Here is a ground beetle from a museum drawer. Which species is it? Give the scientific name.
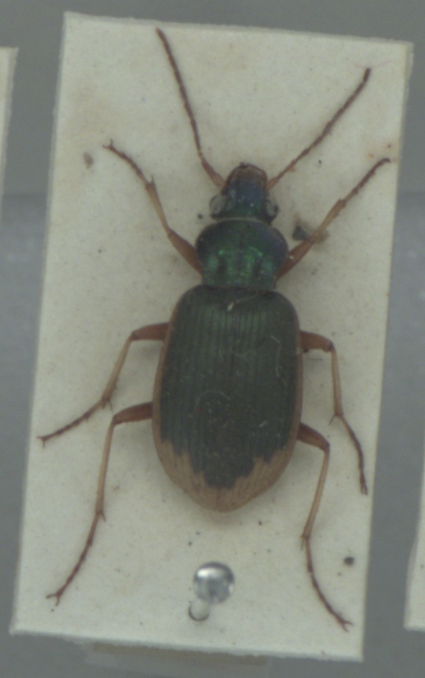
Chlaenius vestitus
